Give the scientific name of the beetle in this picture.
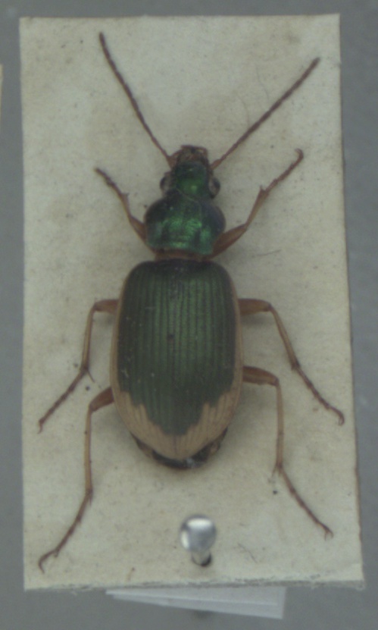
Chlaenius vestitus
